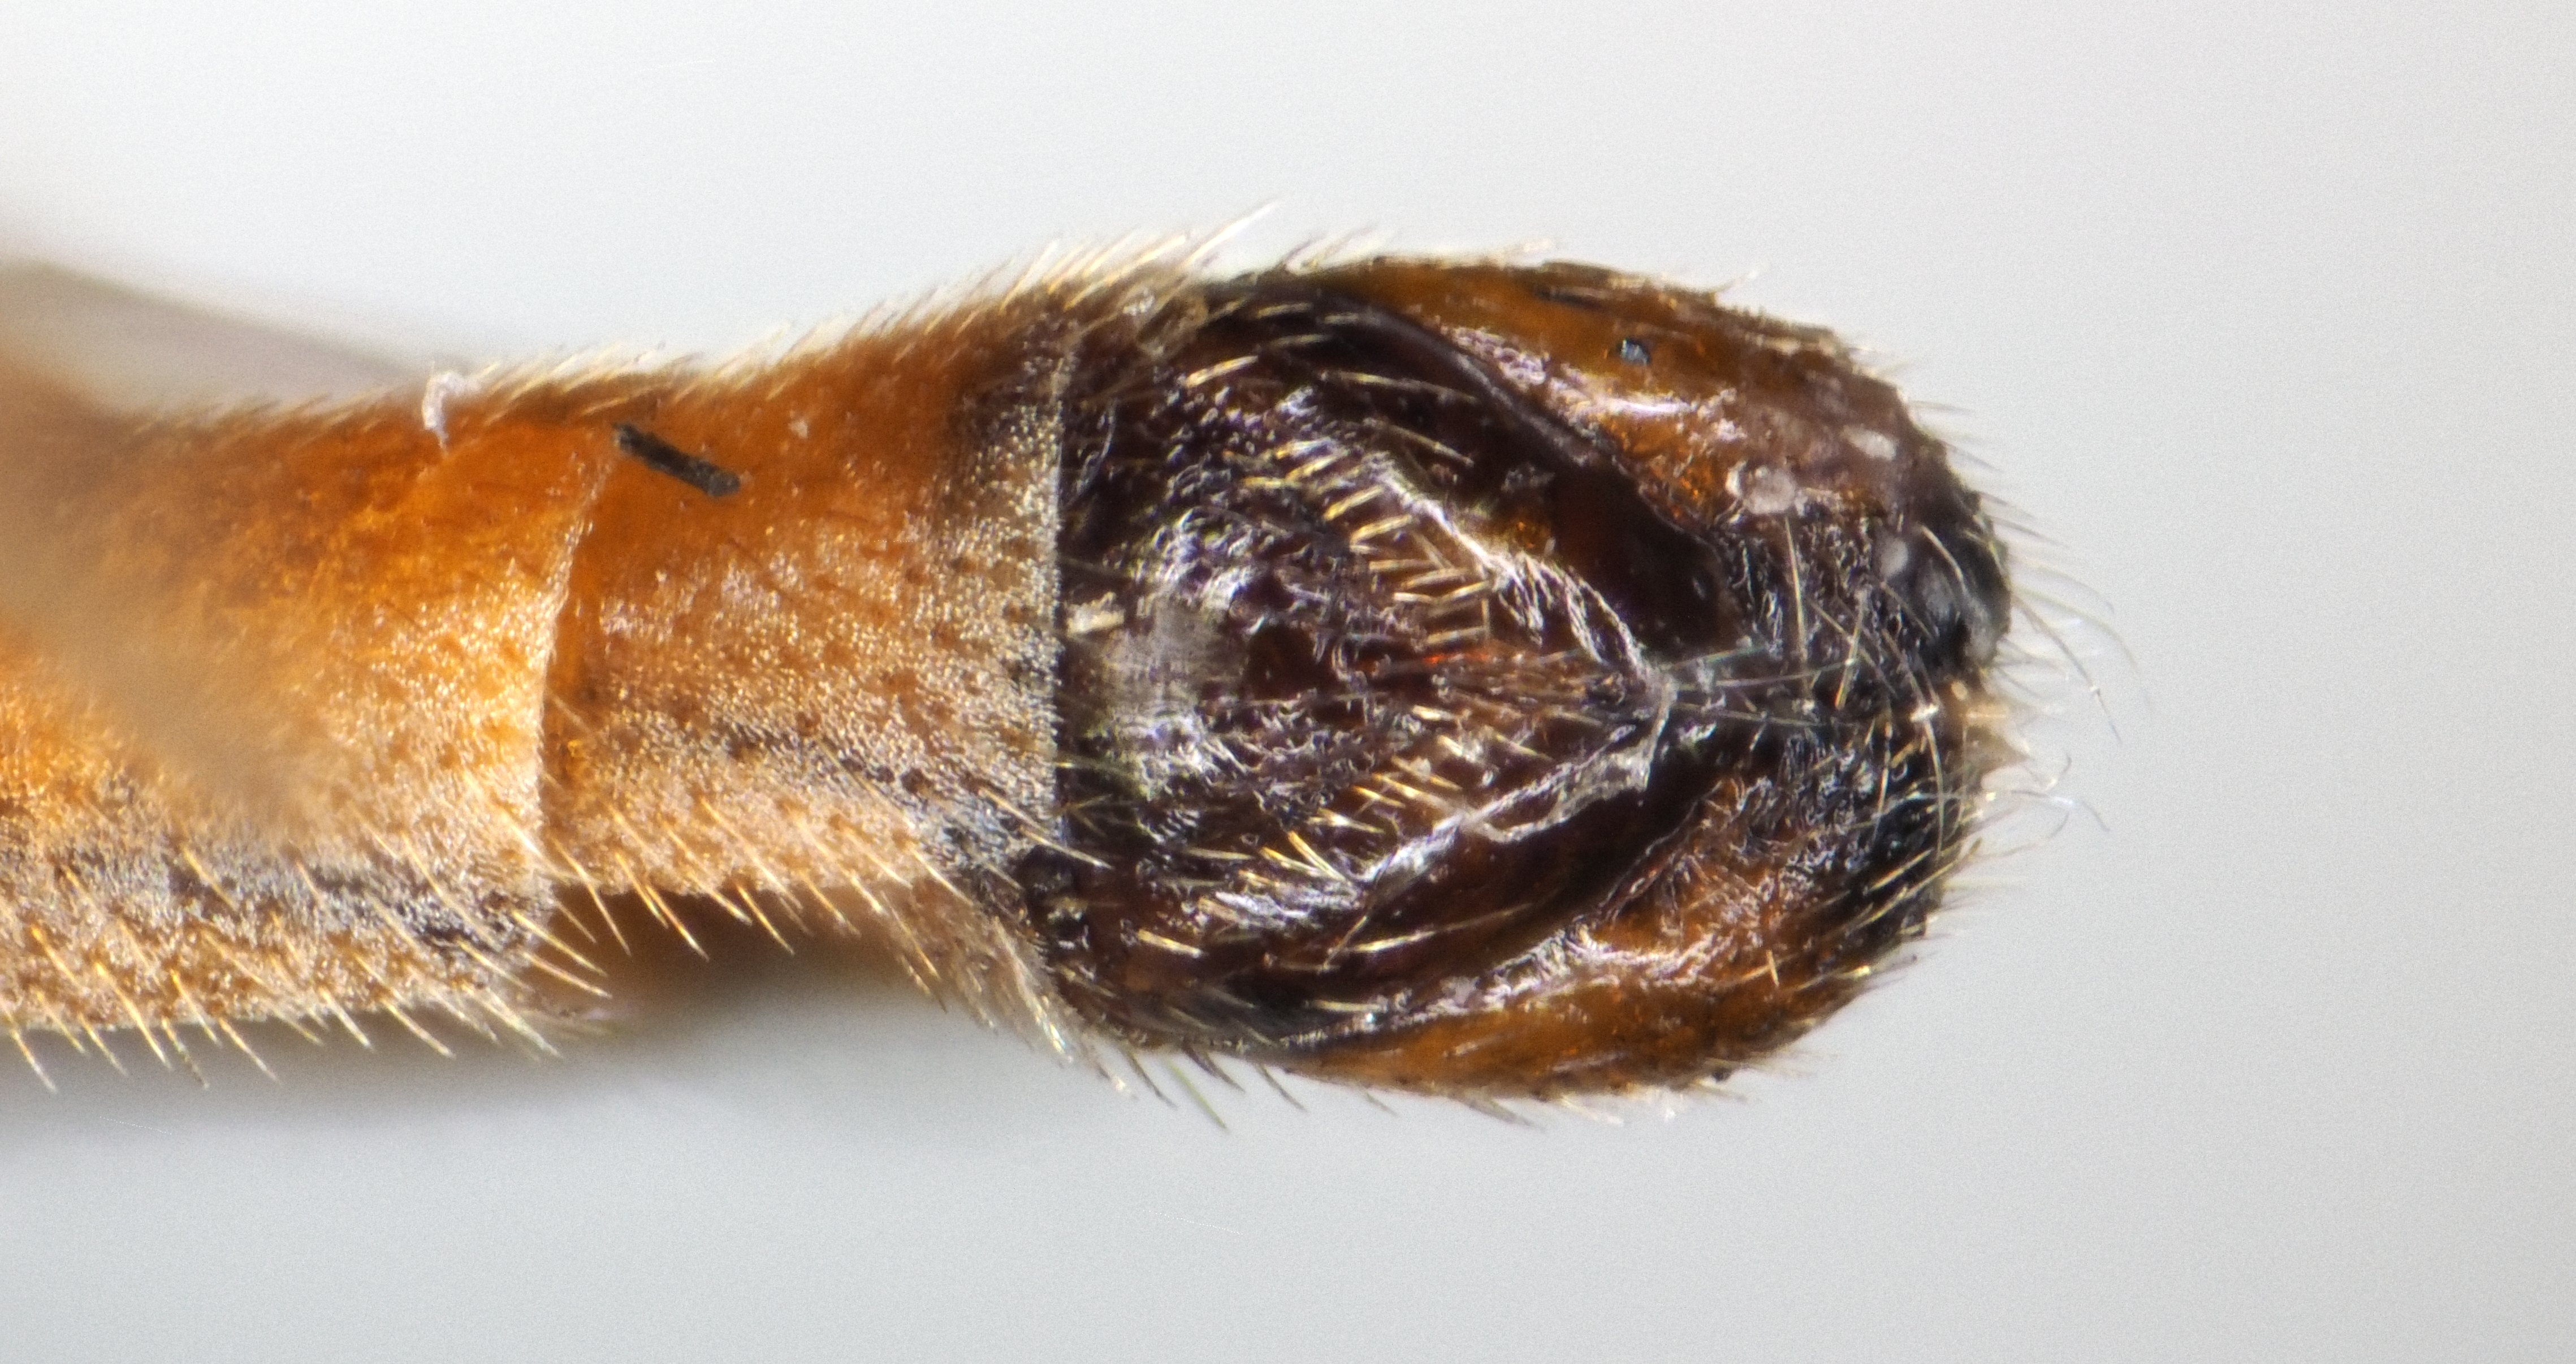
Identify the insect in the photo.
Microphontes safra
